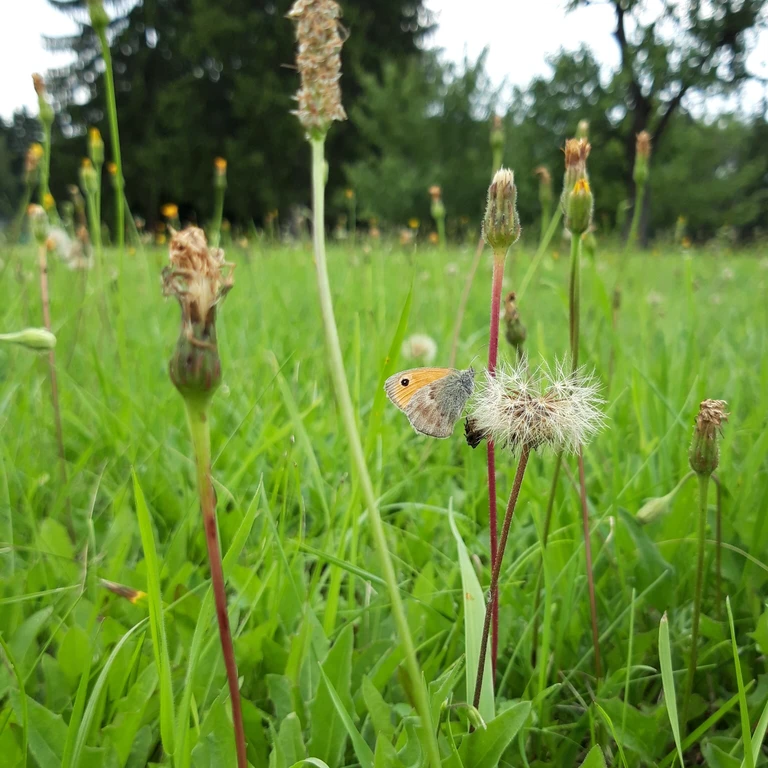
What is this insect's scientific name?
Coenonympha pamphilus
